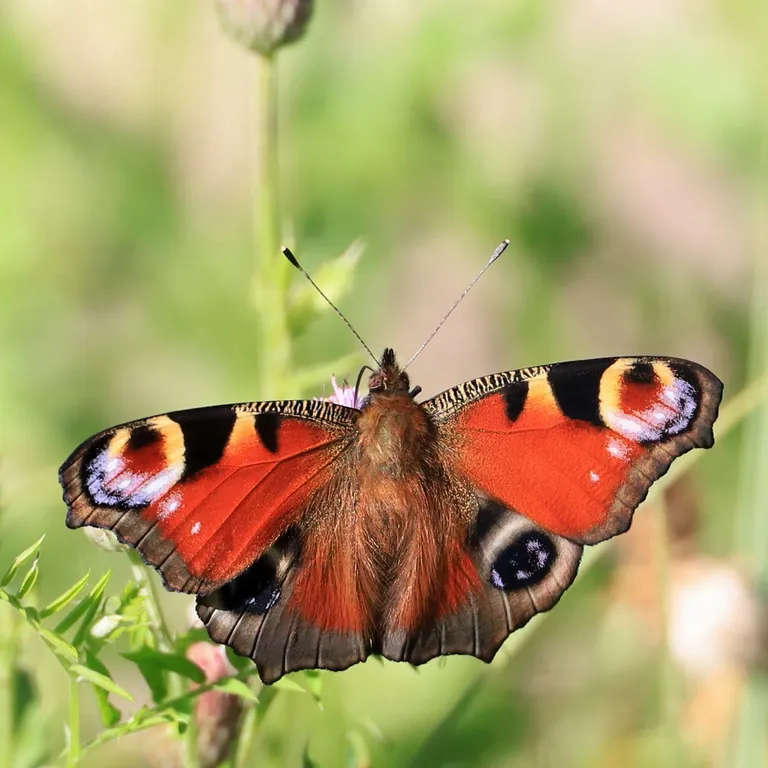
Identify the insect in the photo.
Aglais io
